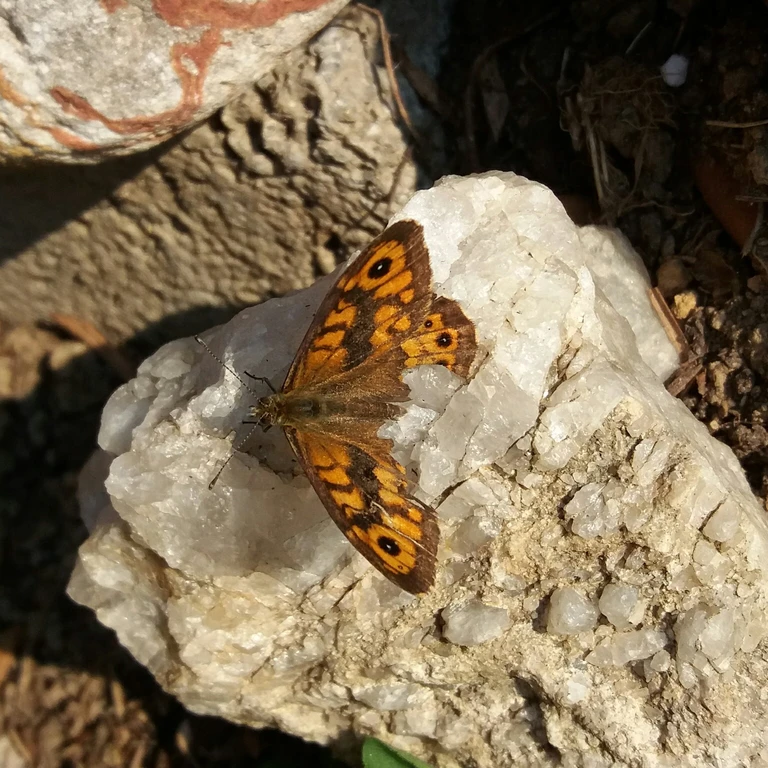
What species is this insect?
Lasiommata megera (also Pararge megera)
